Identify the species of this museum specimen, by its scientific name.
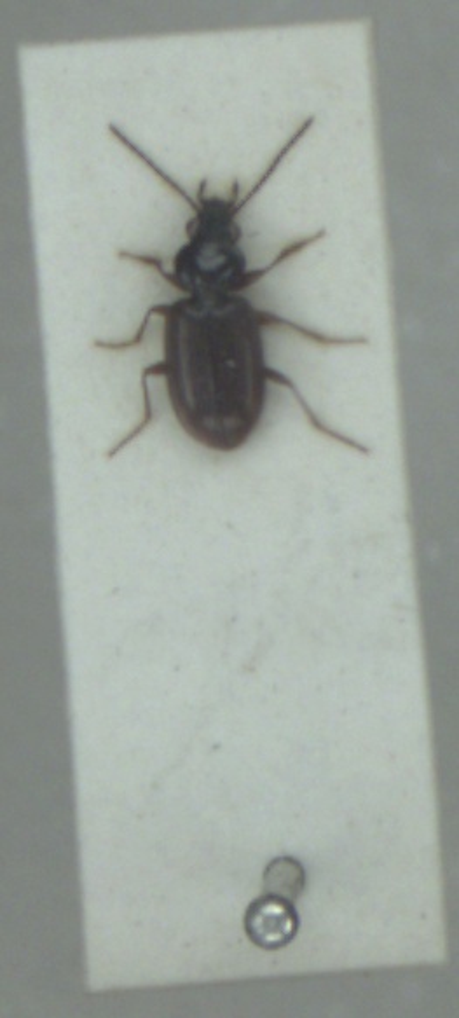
Bembidion lunulatum
